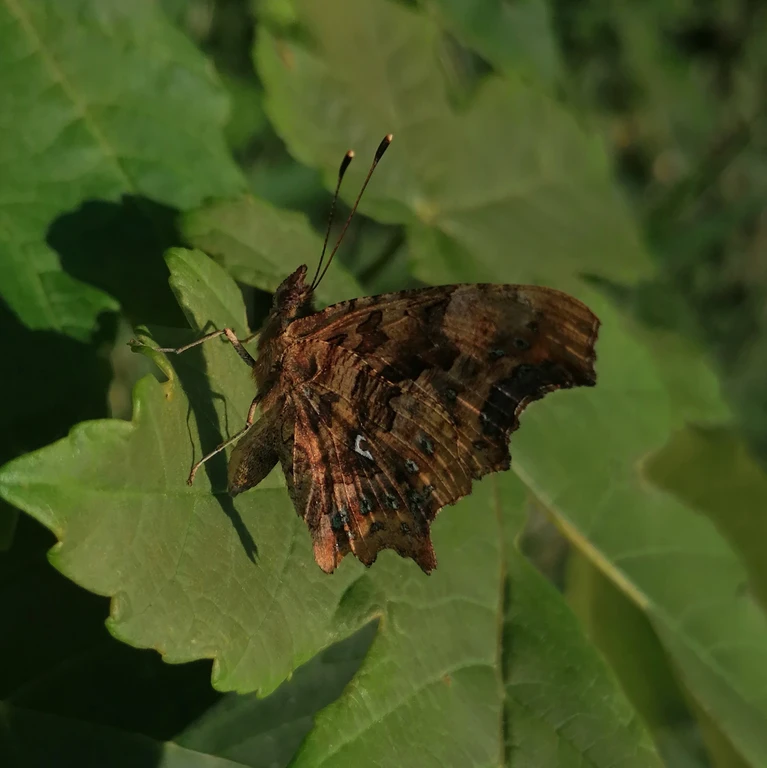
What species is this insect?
Polygonia c-album
